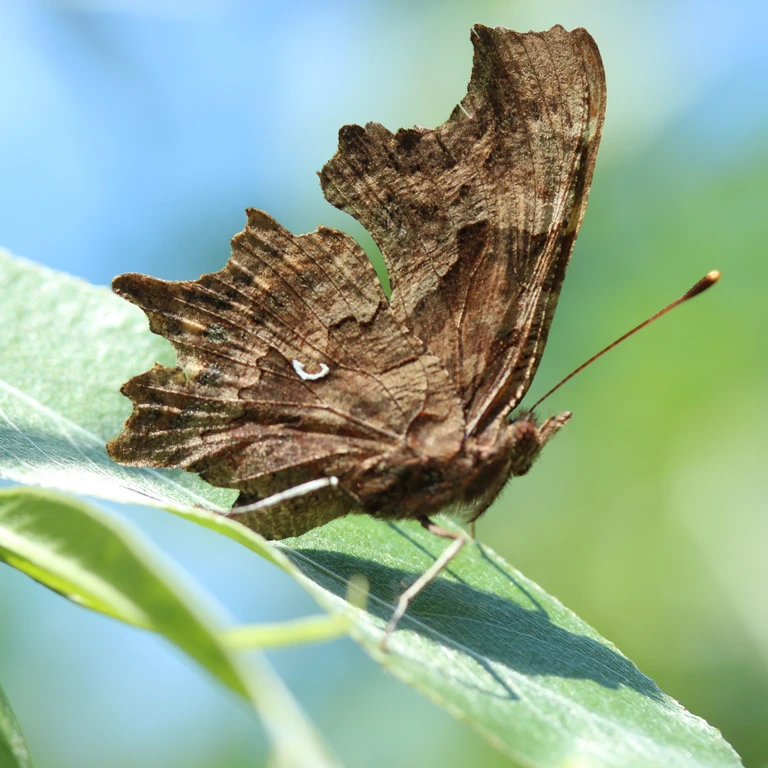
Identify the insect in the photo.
Polygonia c-album
